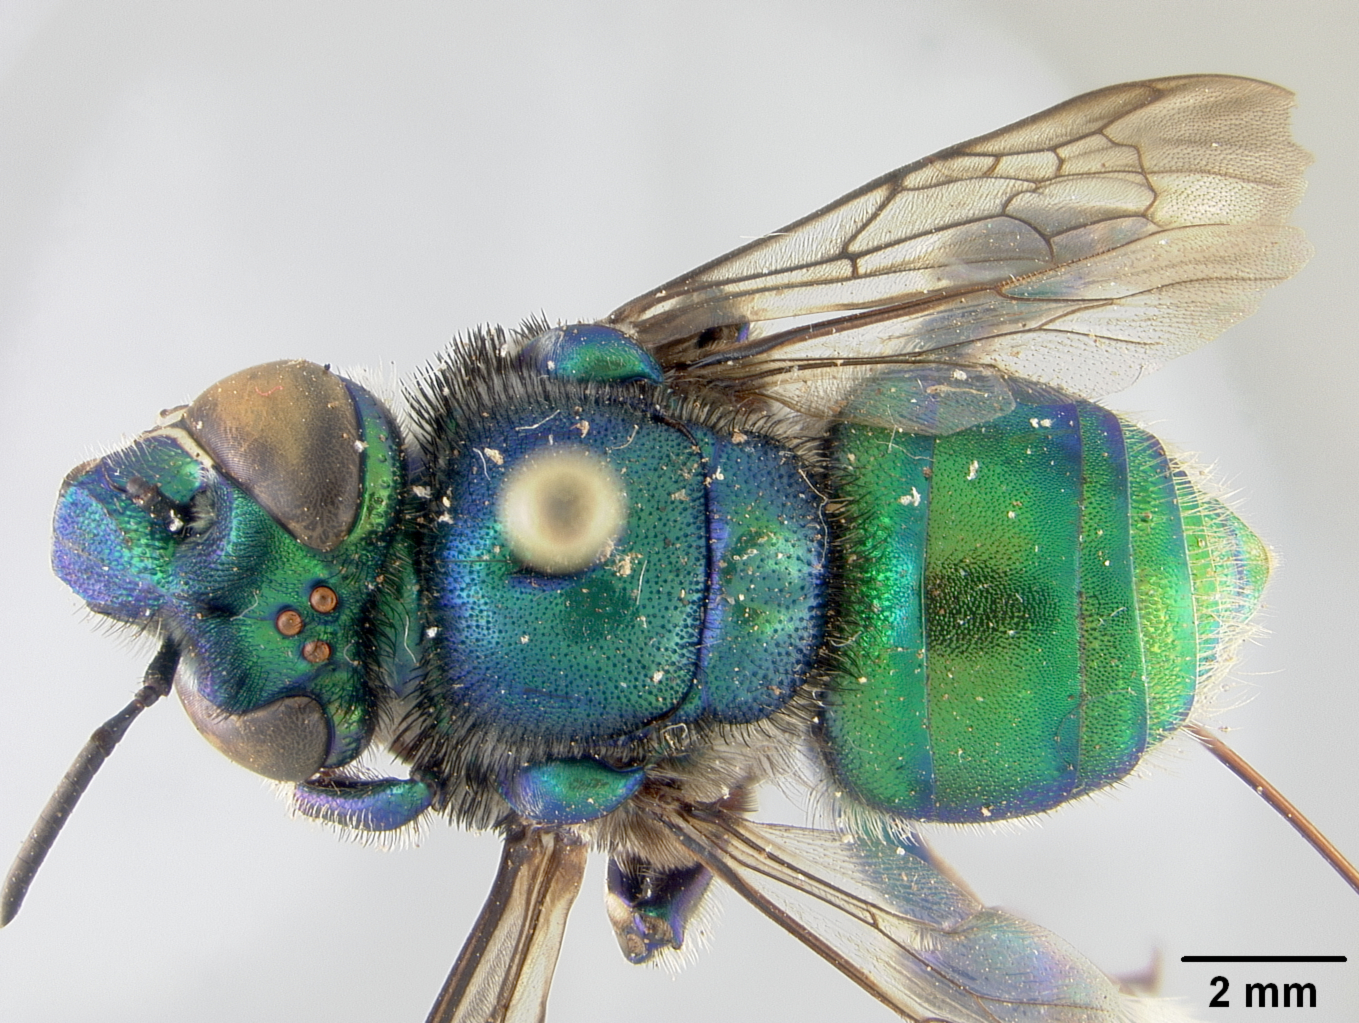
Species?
Euglossa lugubris
